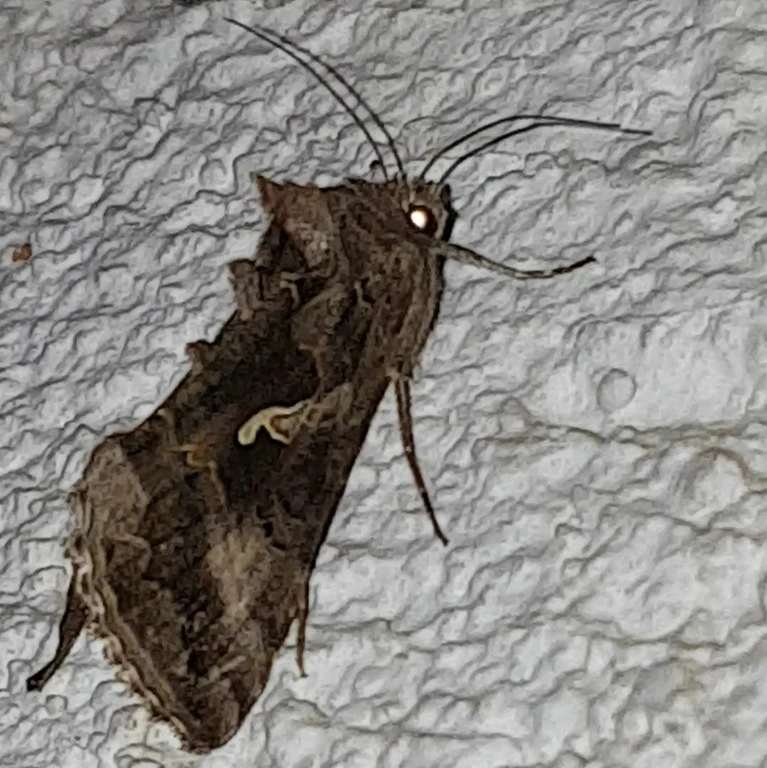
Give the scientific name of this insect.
Autographa gamma
